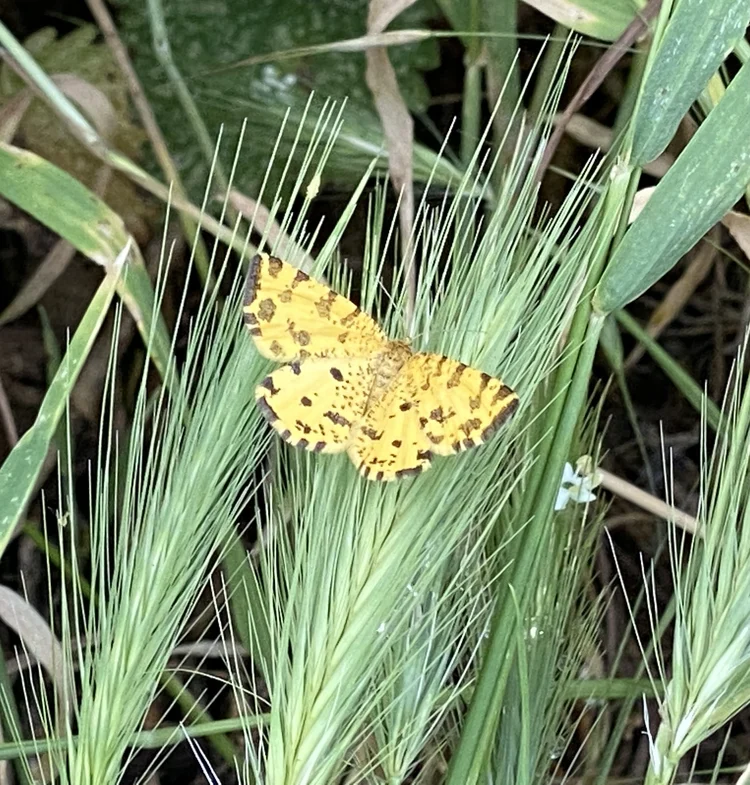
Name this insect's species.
Pseudopanthera macularia
